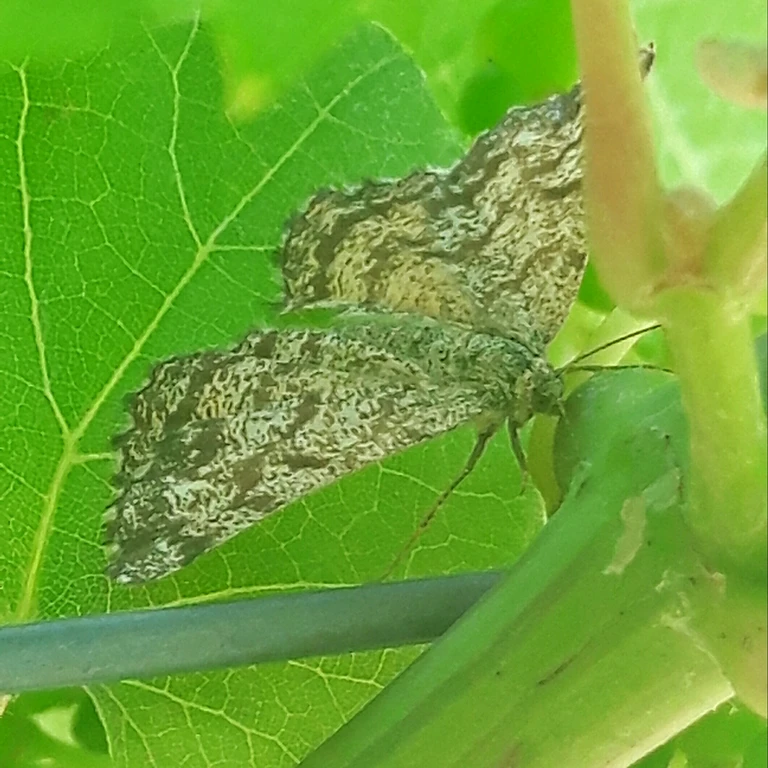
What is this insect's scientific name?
Ematurga atomaria
